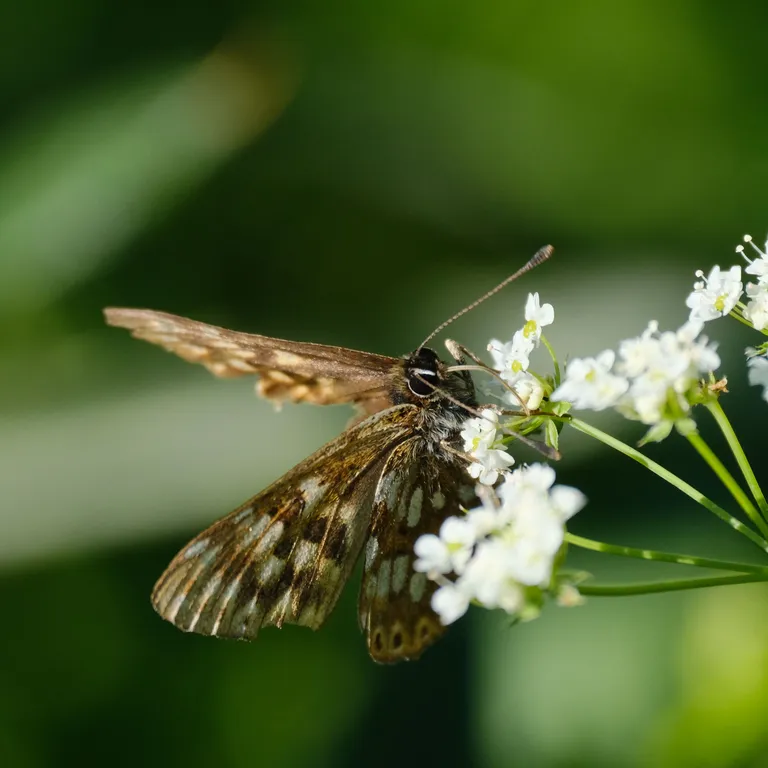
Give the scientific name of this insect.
Hamearis lucina
